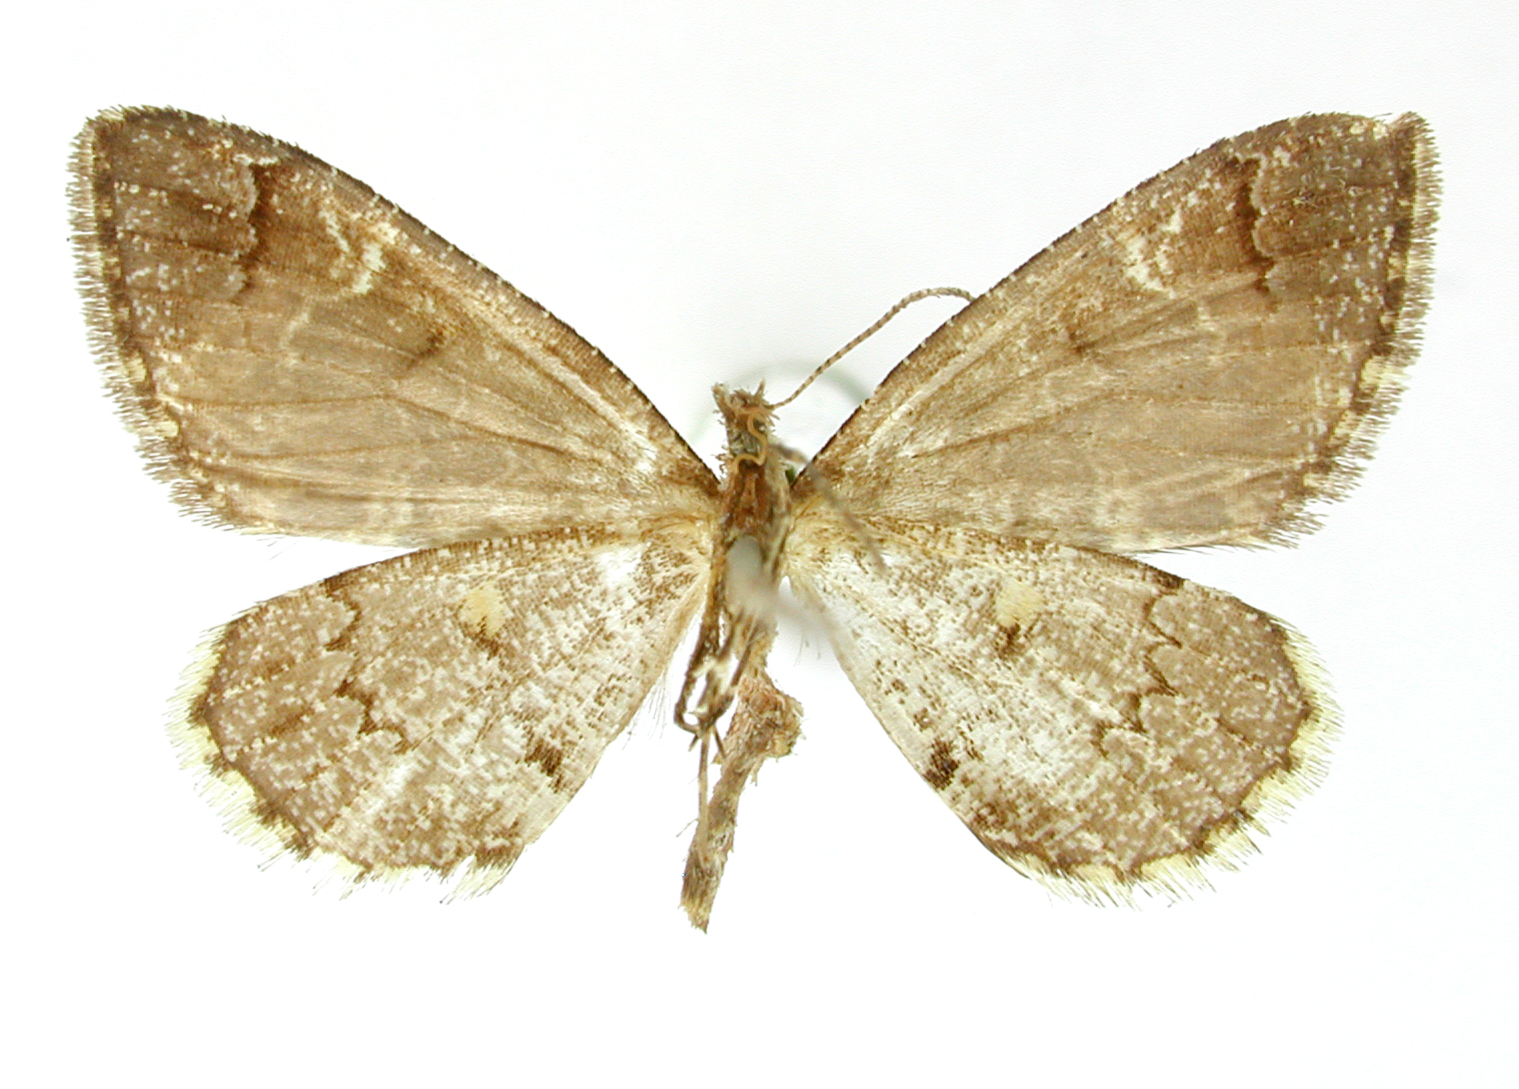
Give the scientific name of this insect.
Psaliodes demasaria
